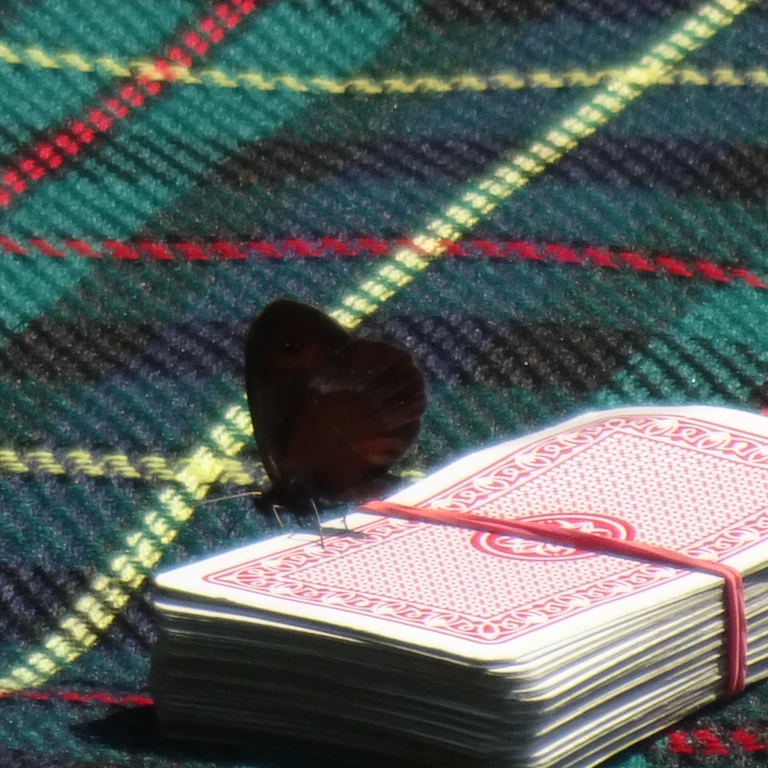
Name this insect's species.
Erebia aethiops
